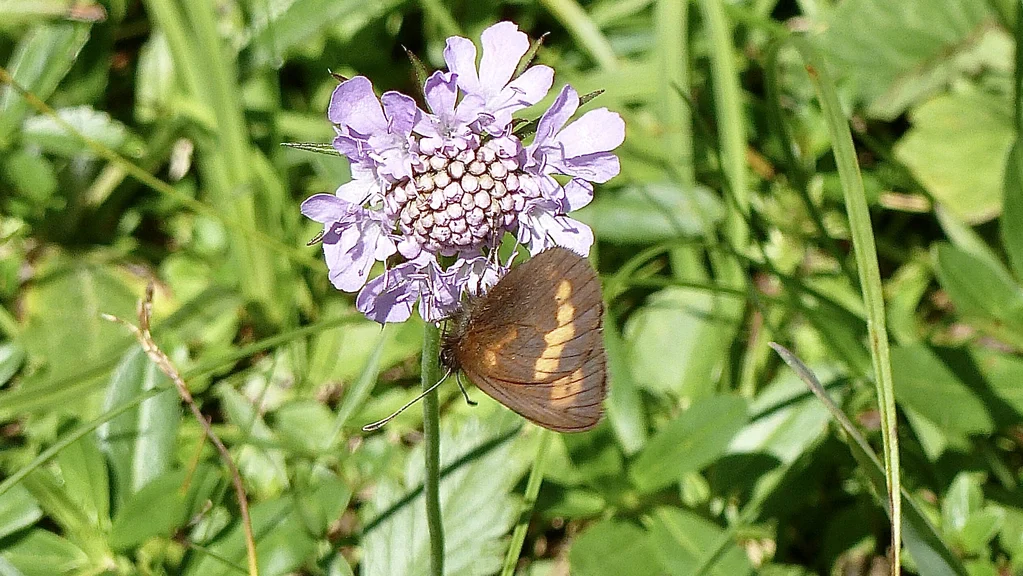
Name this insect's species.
Erebia manto
